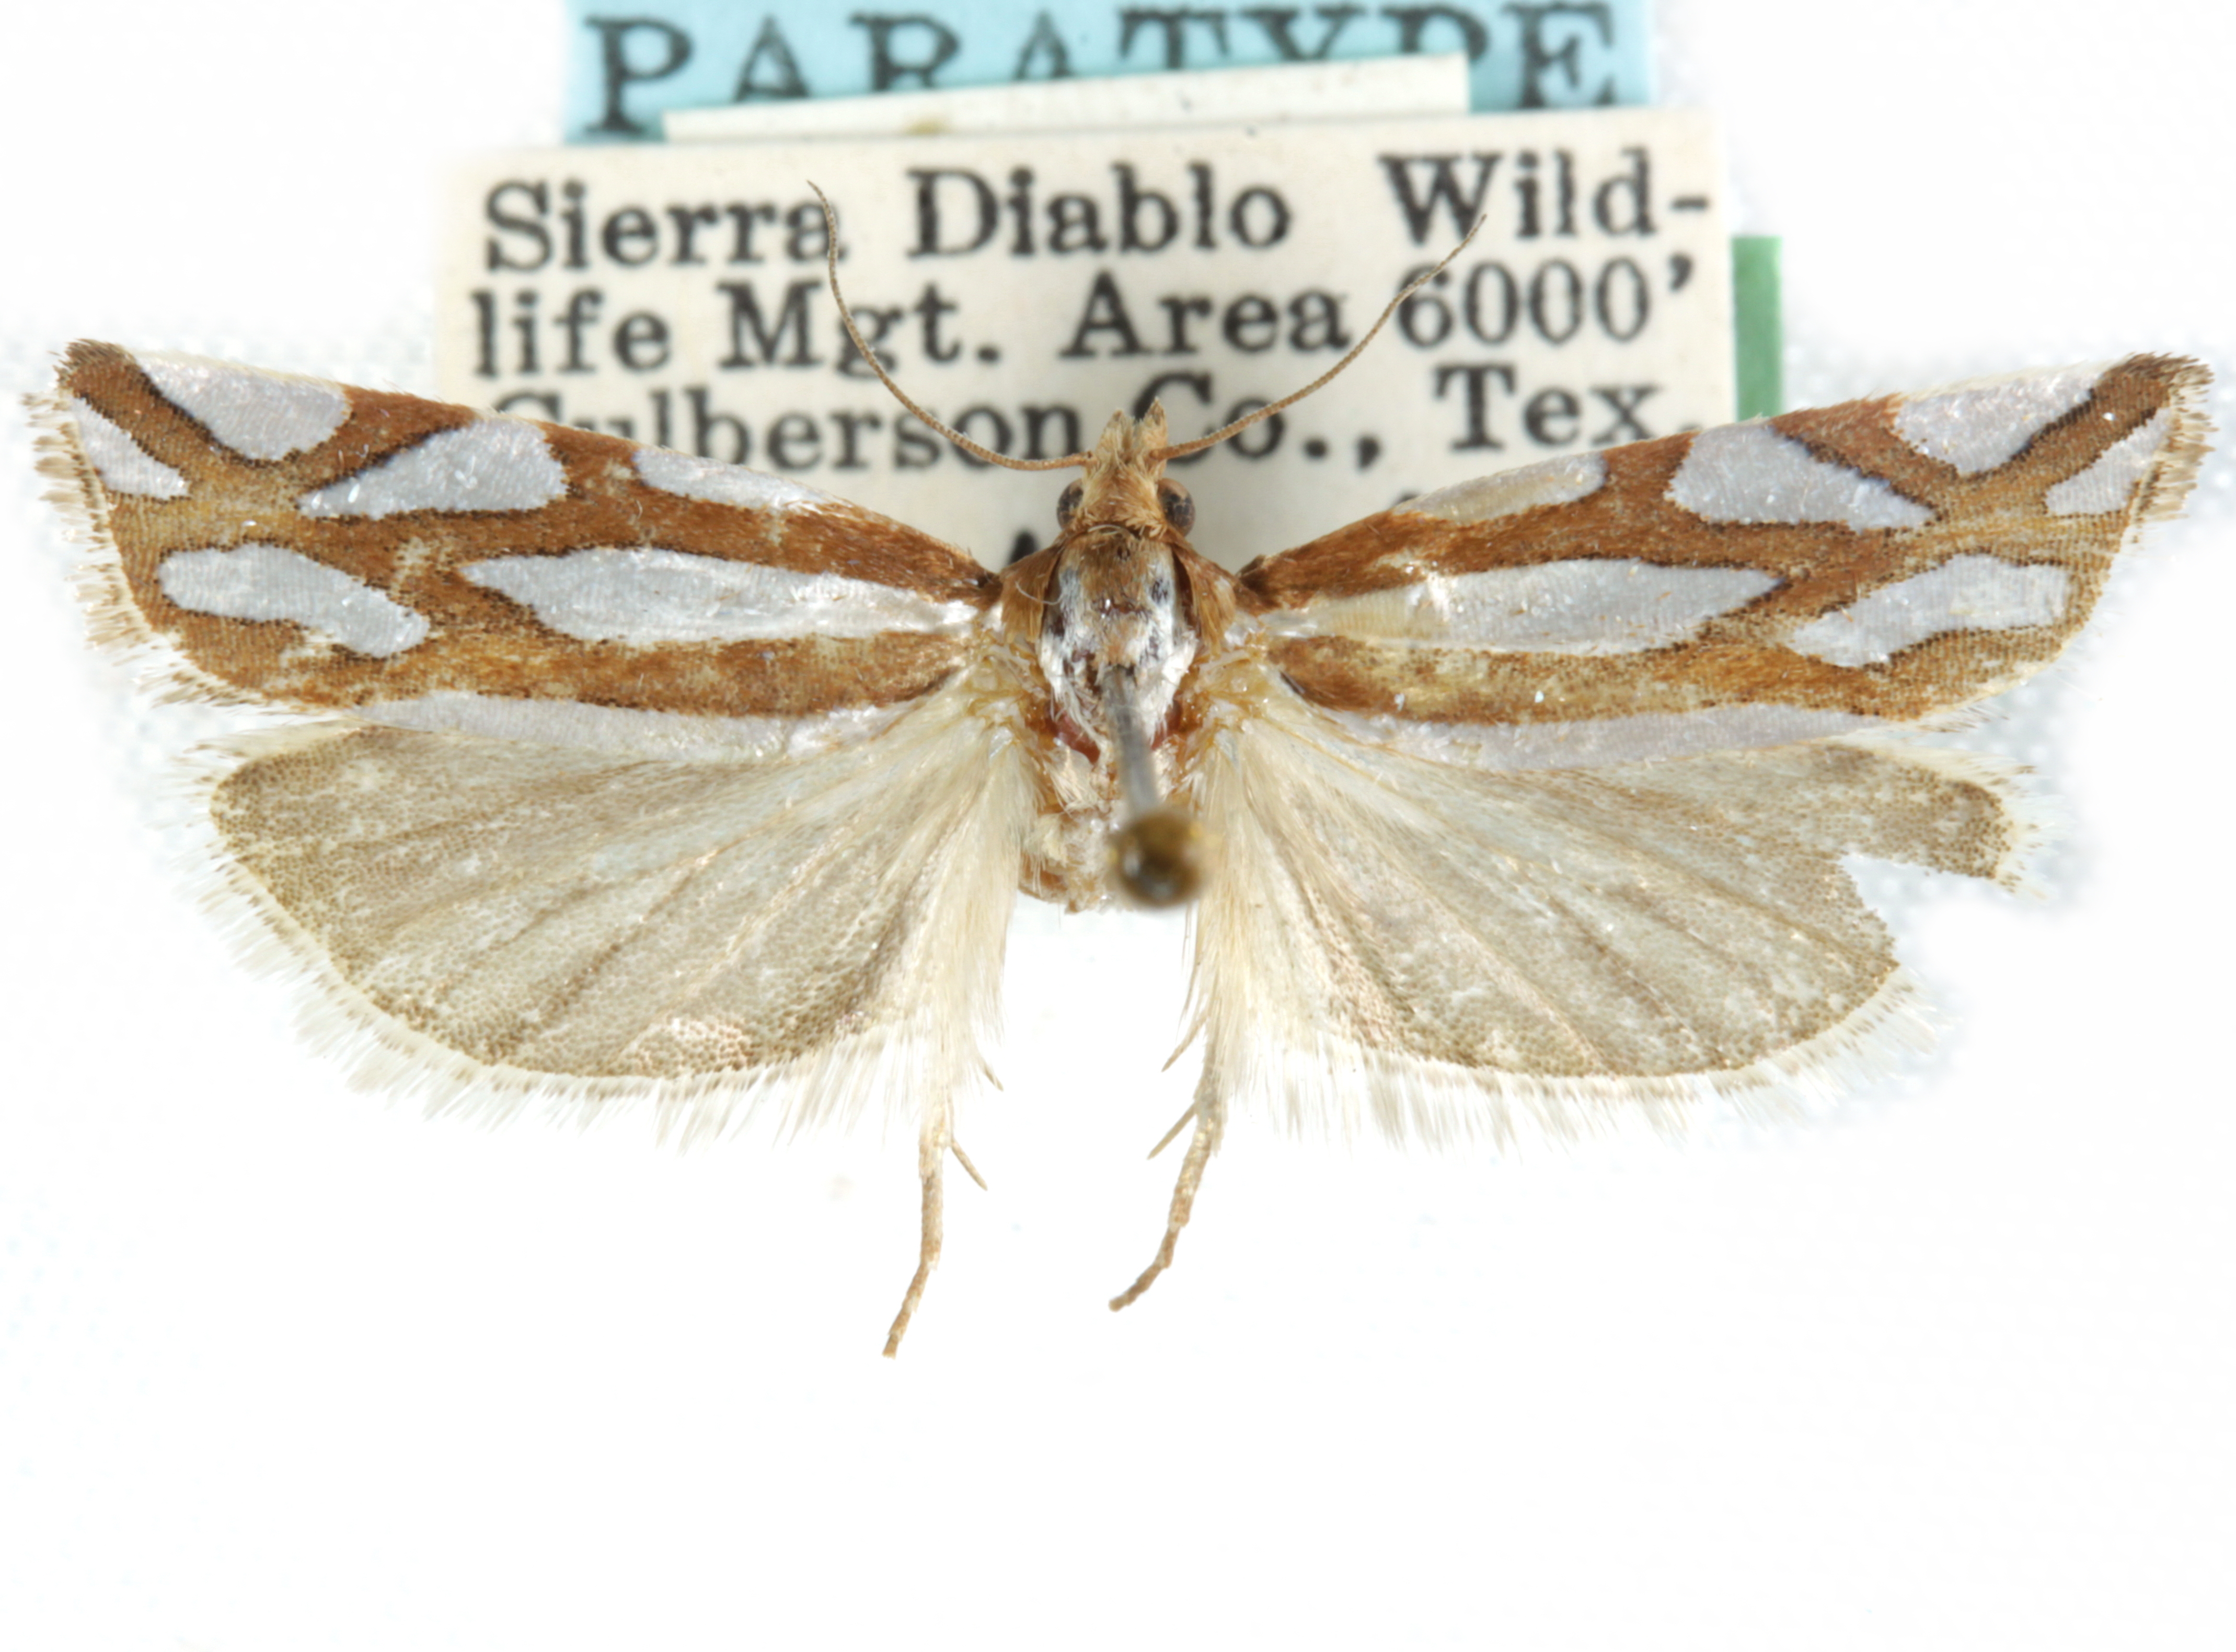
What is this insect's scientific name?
Pelochrista griselda
